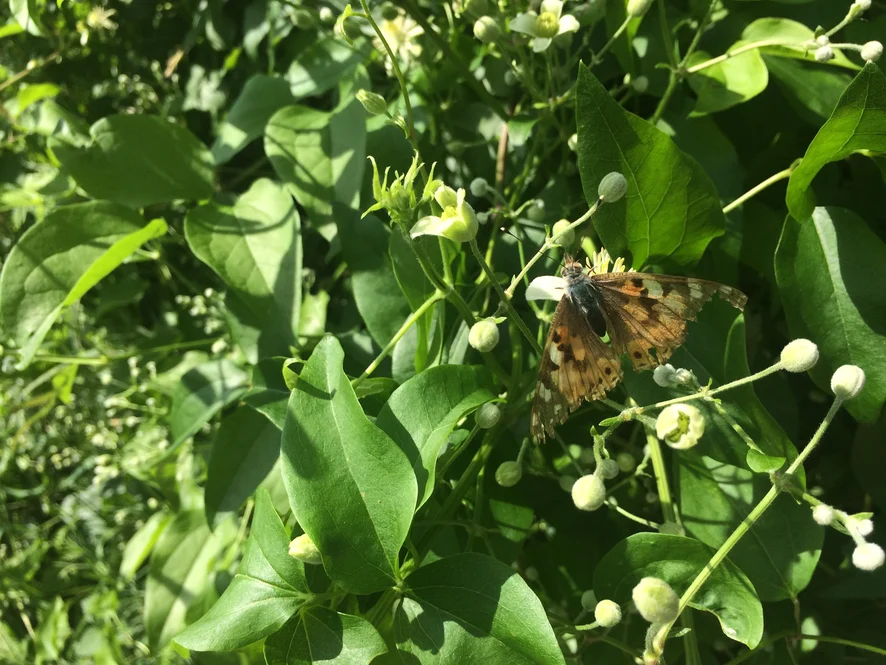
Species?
Vanessa cardui
